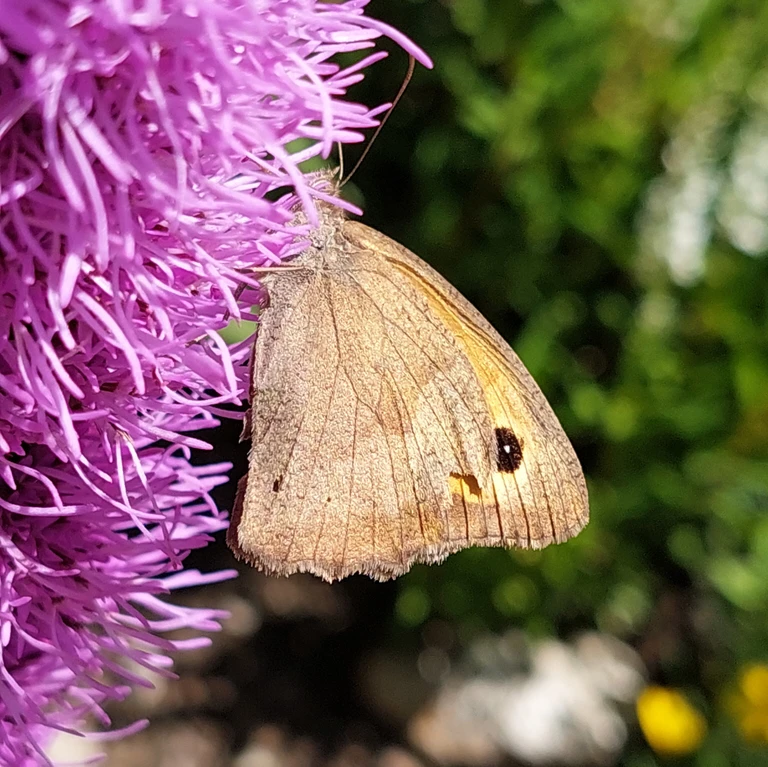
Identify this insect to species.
Maniola jurtina
